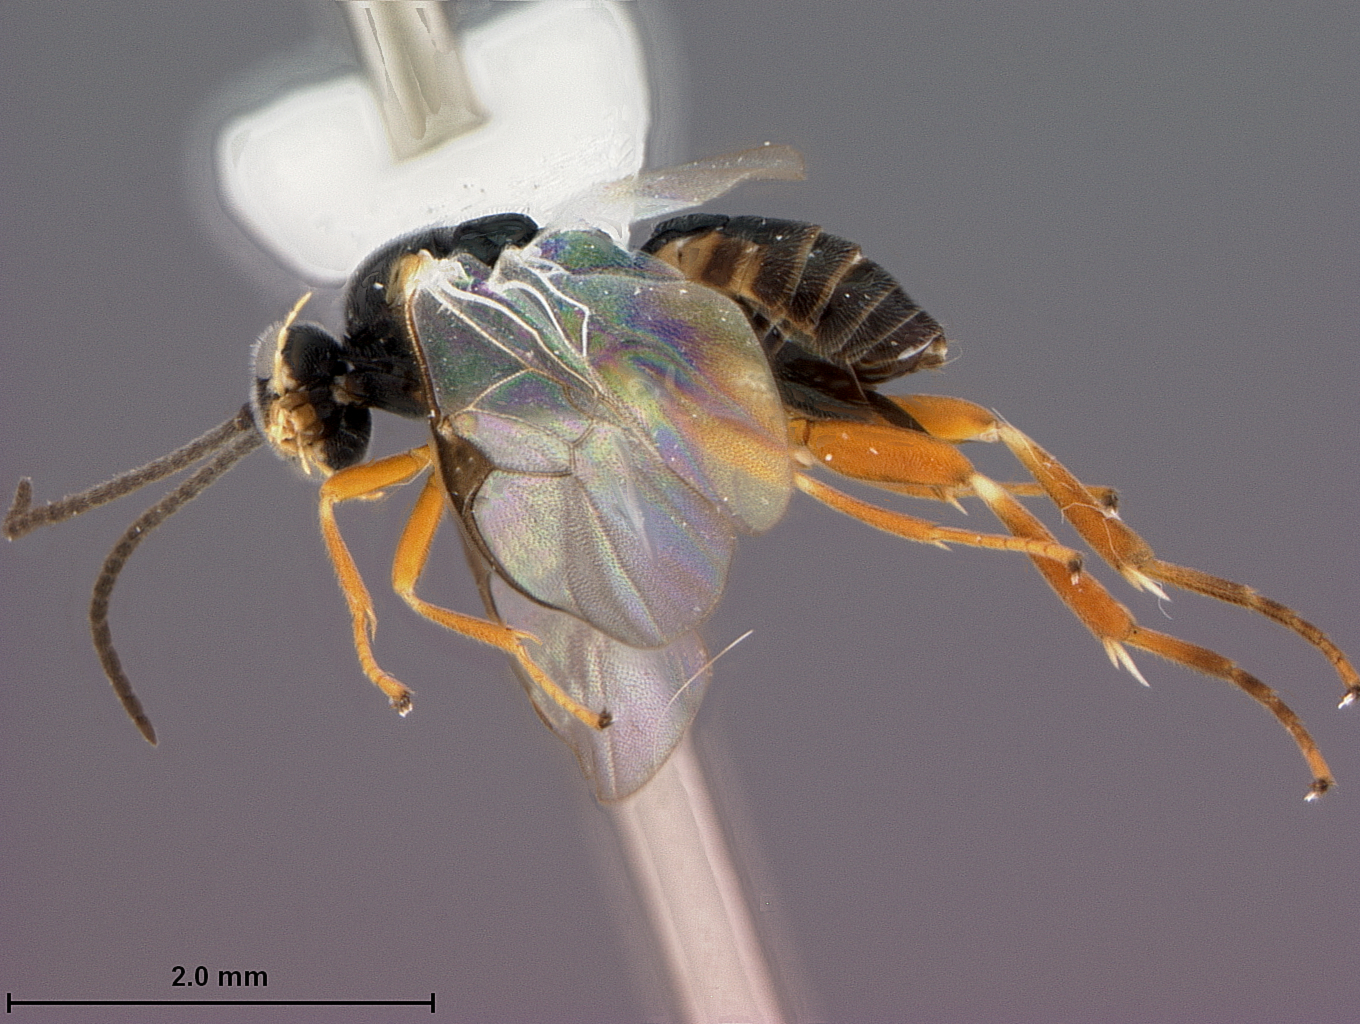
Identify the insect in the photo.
Alphomelon winniewertzae
